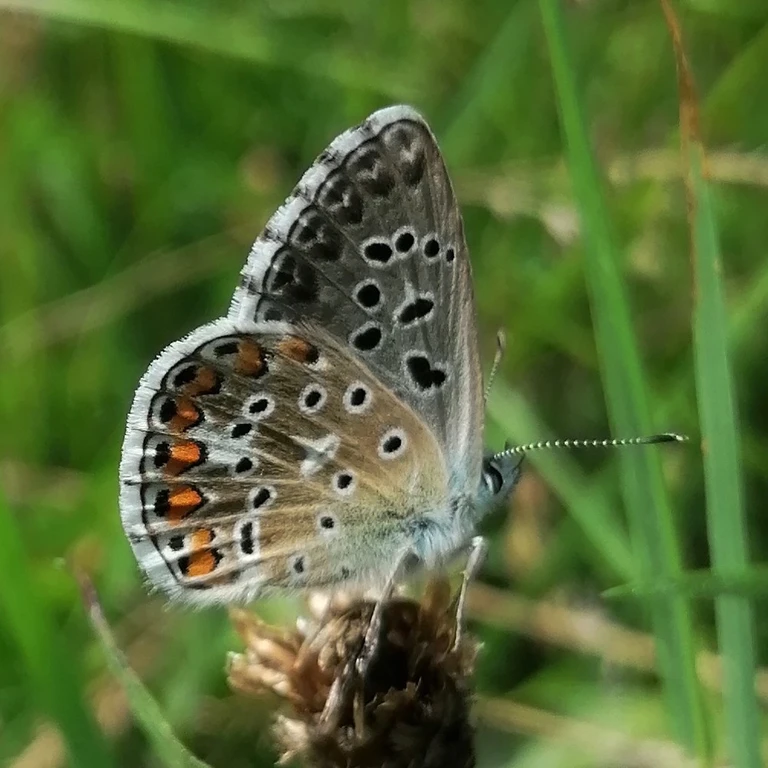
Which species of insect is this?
Lysandra bellargus
